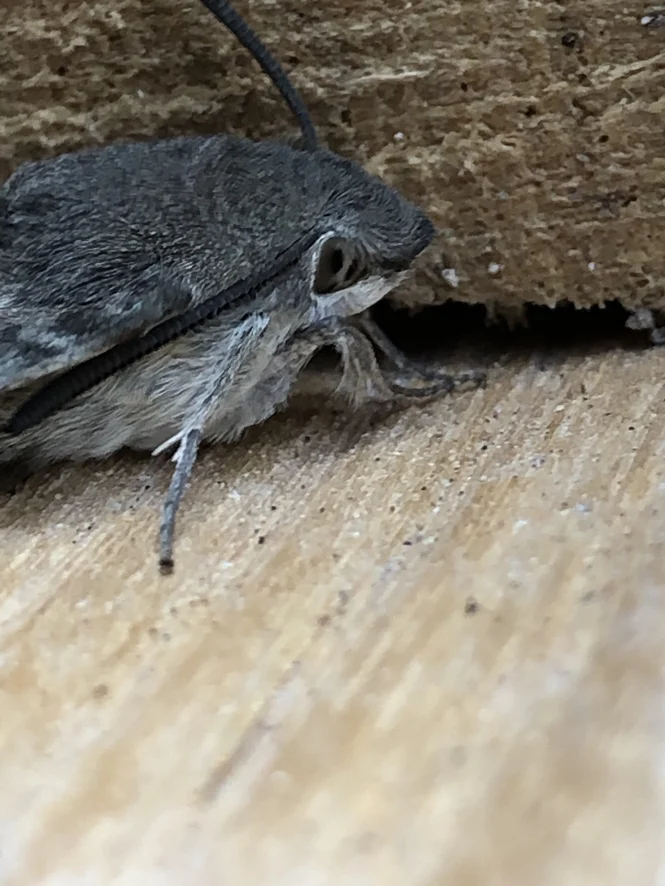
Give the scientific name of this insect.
Macroglossum stellatarum
